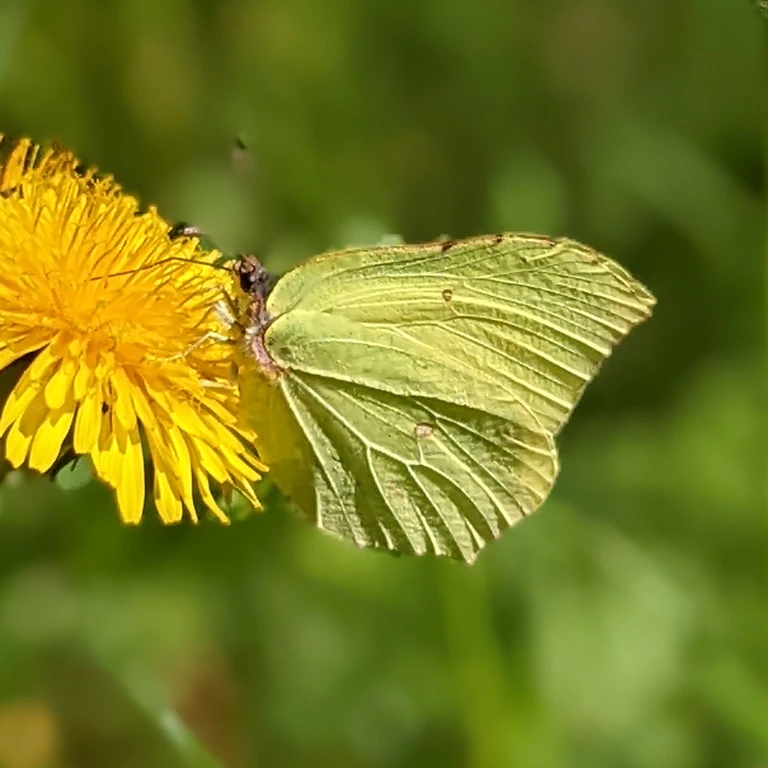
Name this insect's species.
Gonepteryx rhamni
